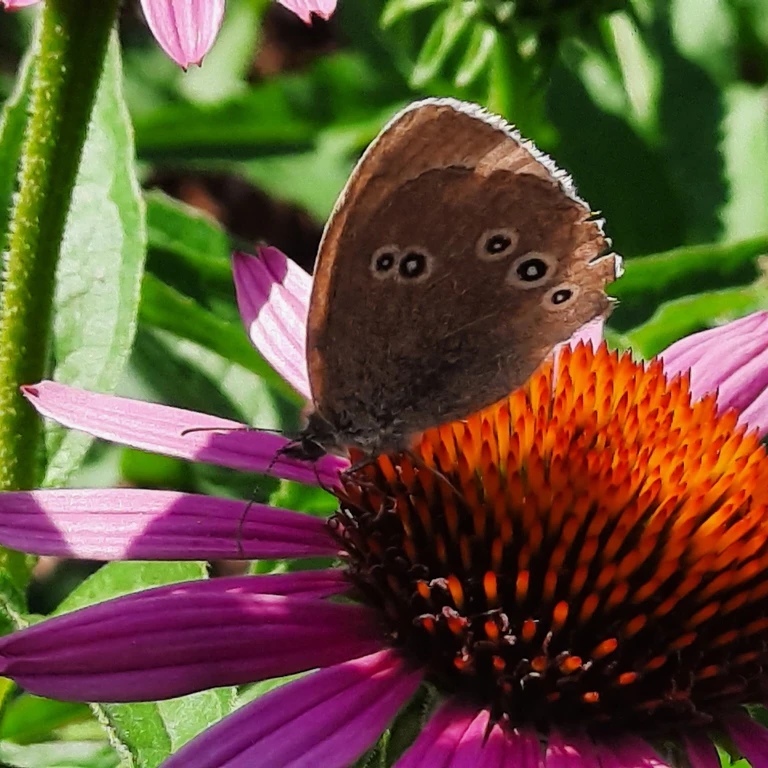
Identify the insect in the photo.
Aphantopus hyperantus
